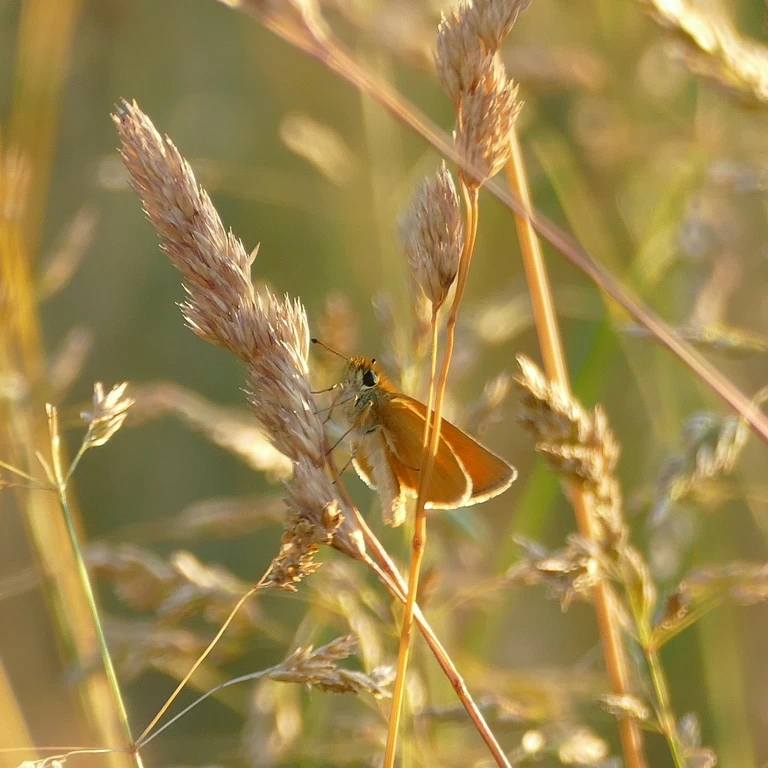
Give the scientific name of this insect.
Thymelicus lineola
